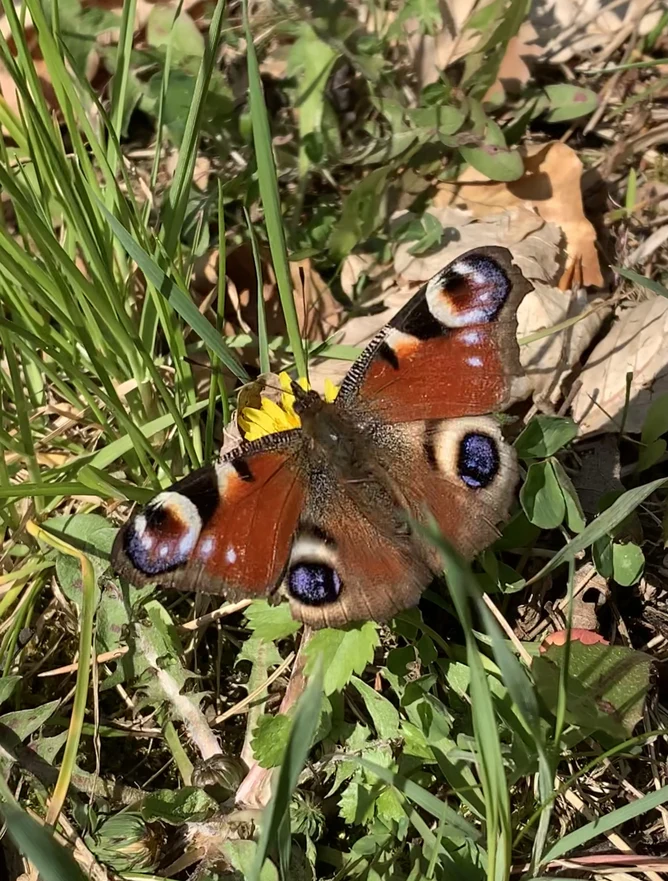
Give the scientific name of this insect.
Aglais io
